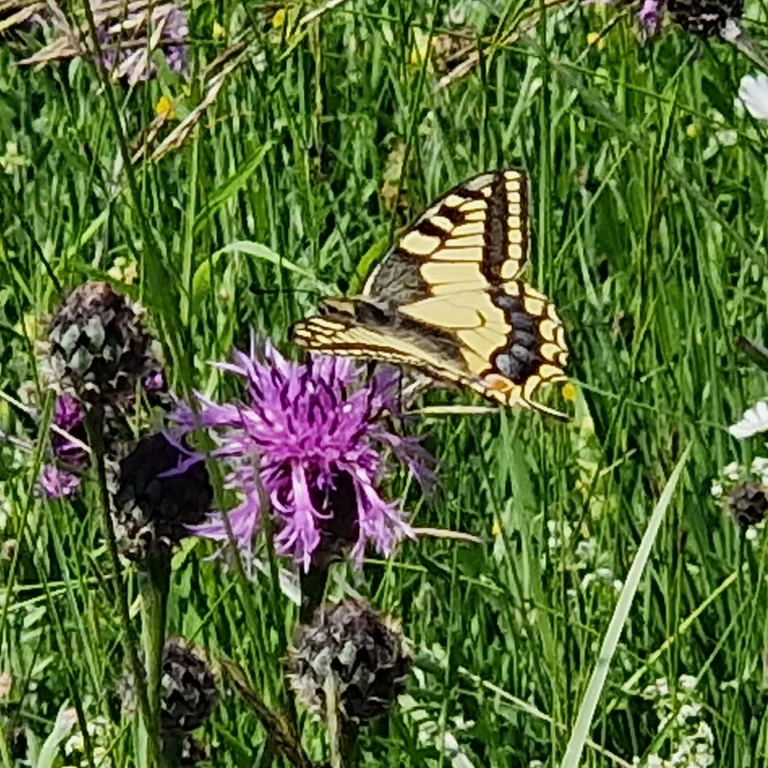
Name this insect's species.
Papilio machaon
